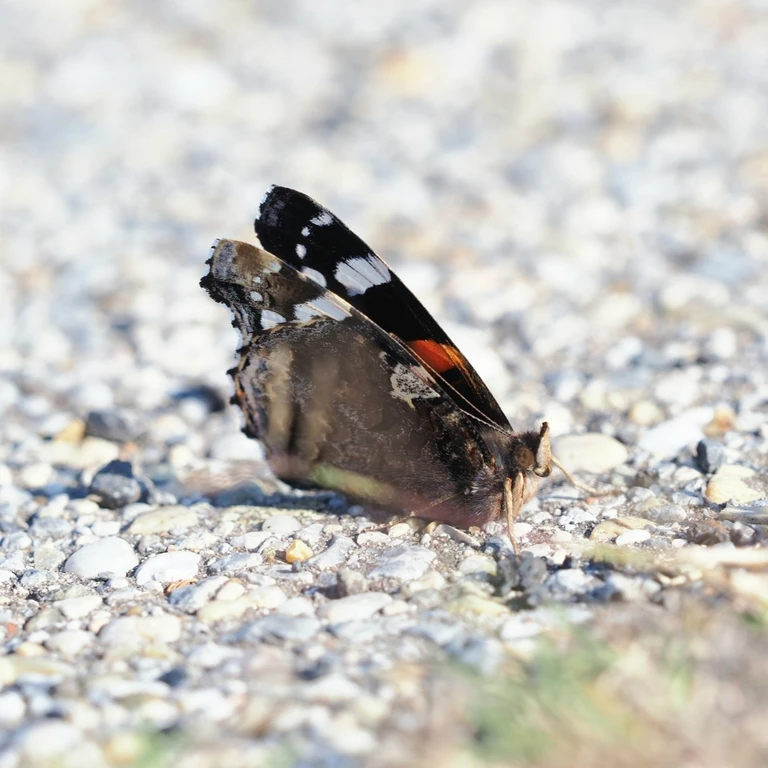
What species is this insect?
Vanessa atalanta
